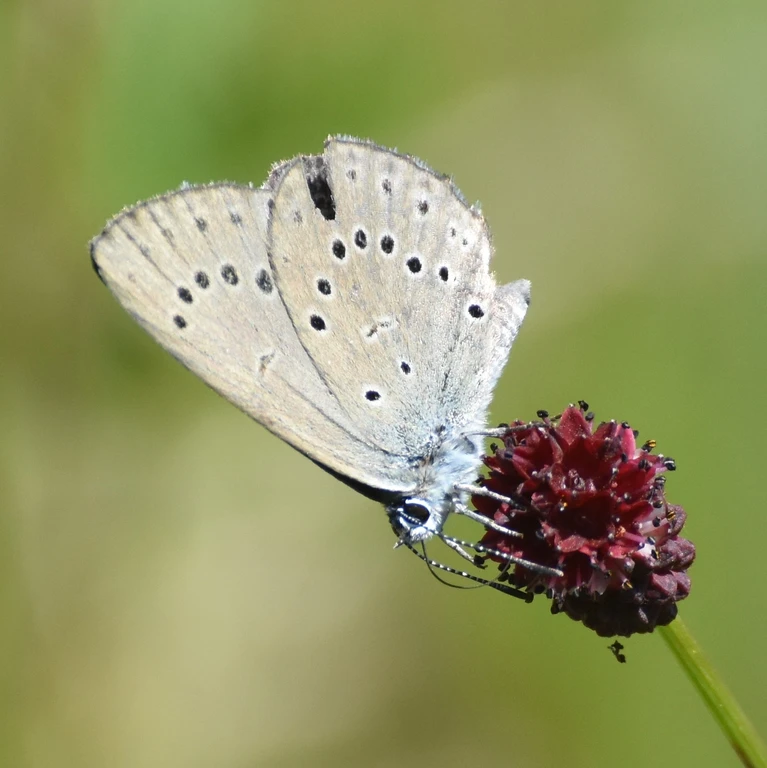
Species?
Phengaris teleius
